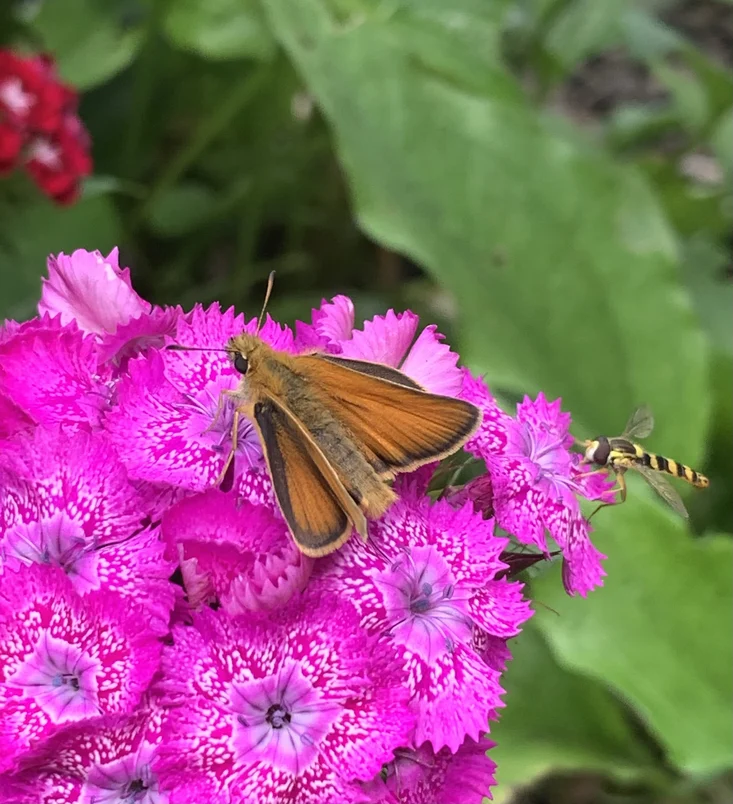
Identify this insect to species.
Thymelicus lineola
